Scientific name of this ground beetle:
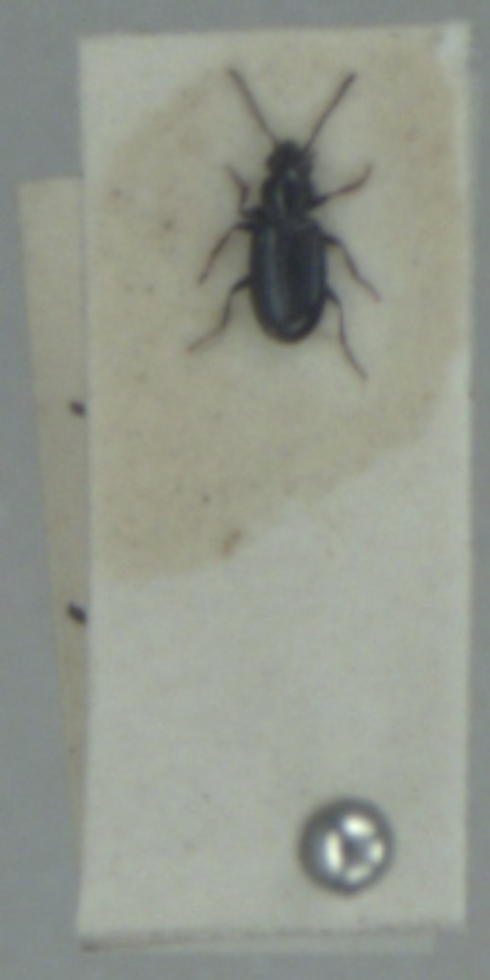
Bembidion minimum
